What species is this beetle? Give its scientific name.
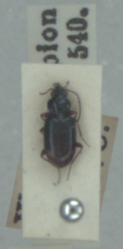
Bembidion biguttatum
